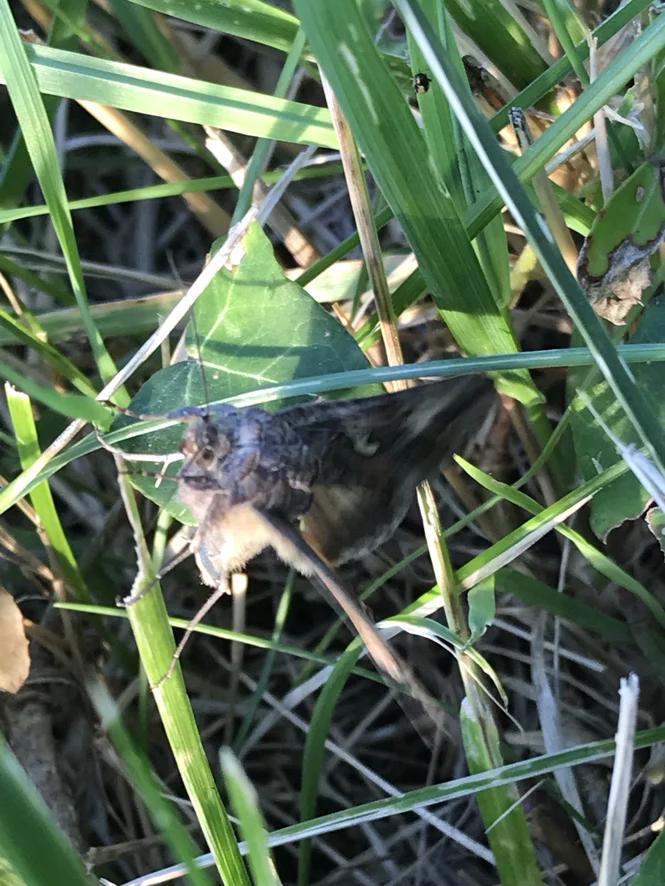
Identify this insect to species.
Autographa gamma
